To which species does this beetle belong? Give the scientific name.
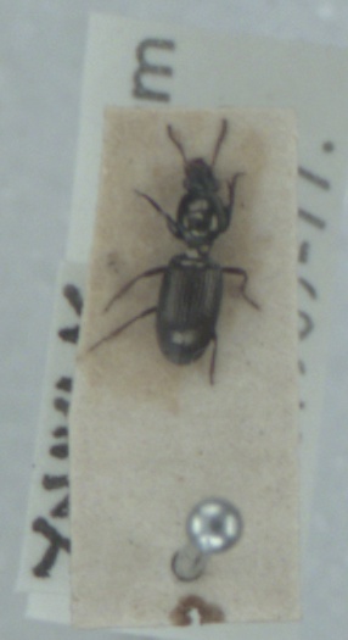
Dyschirius impunctipennis
